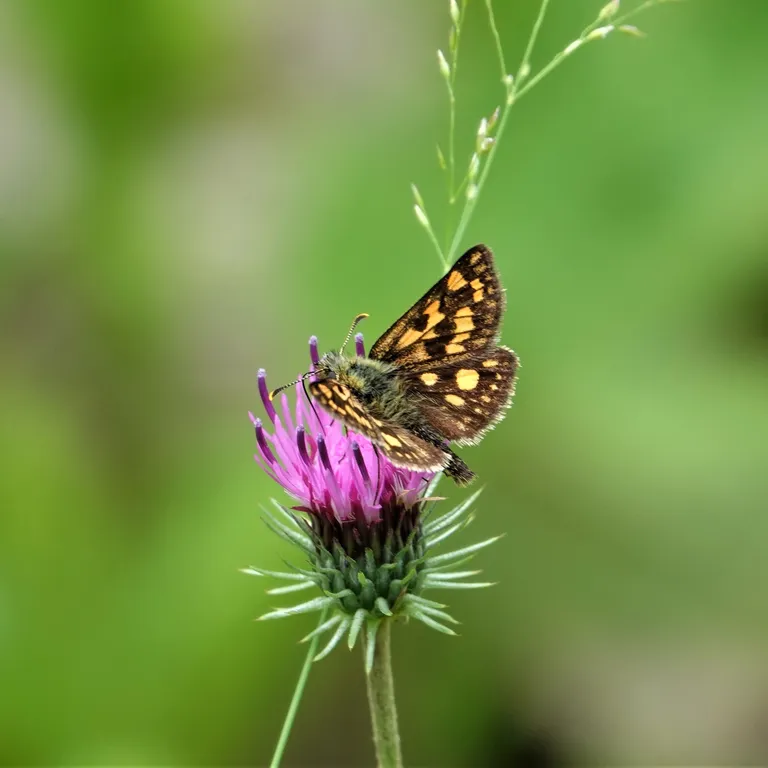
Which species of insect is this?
Carterocephalus palaemon
